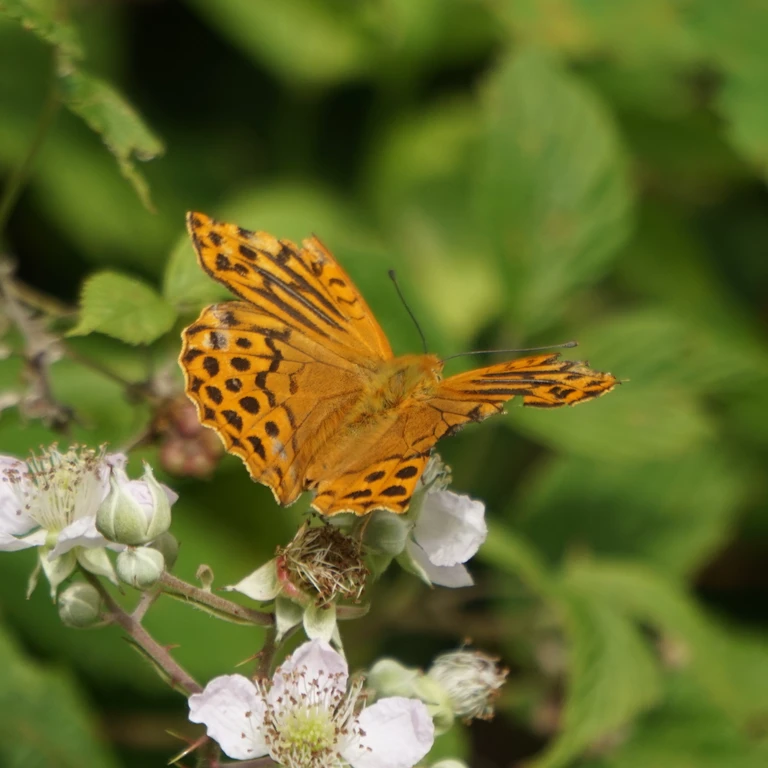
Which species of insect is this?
Argynnis paphia
